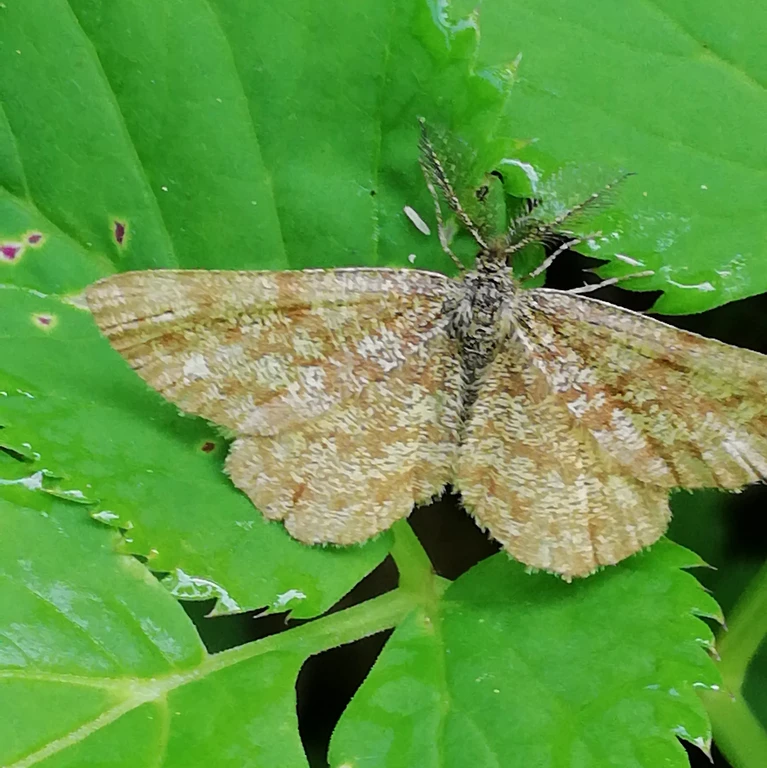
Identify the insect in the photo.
Ematurga atomaria
